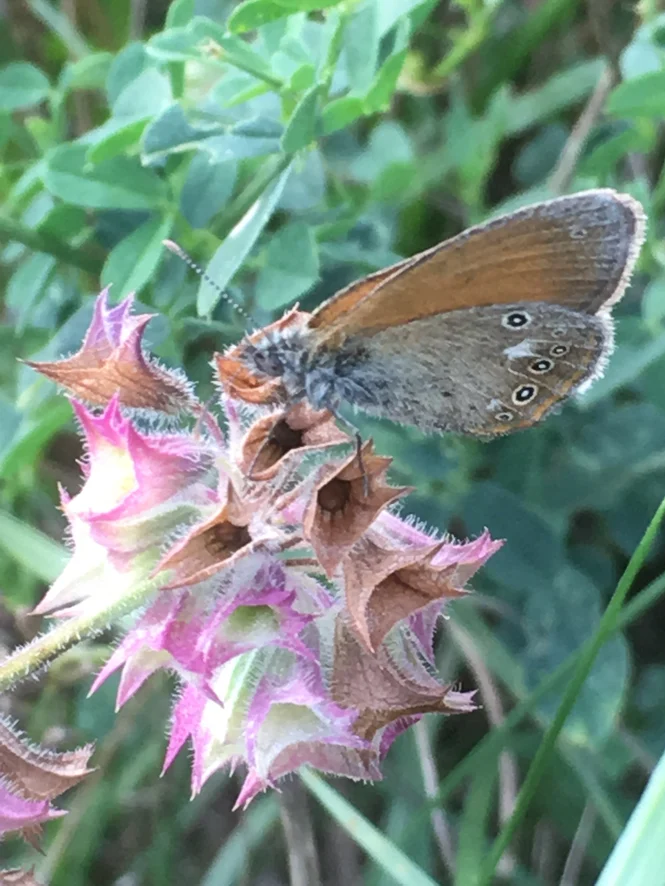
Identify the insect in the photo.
Coenonympha glycerion (also Coenonympha iphis)
